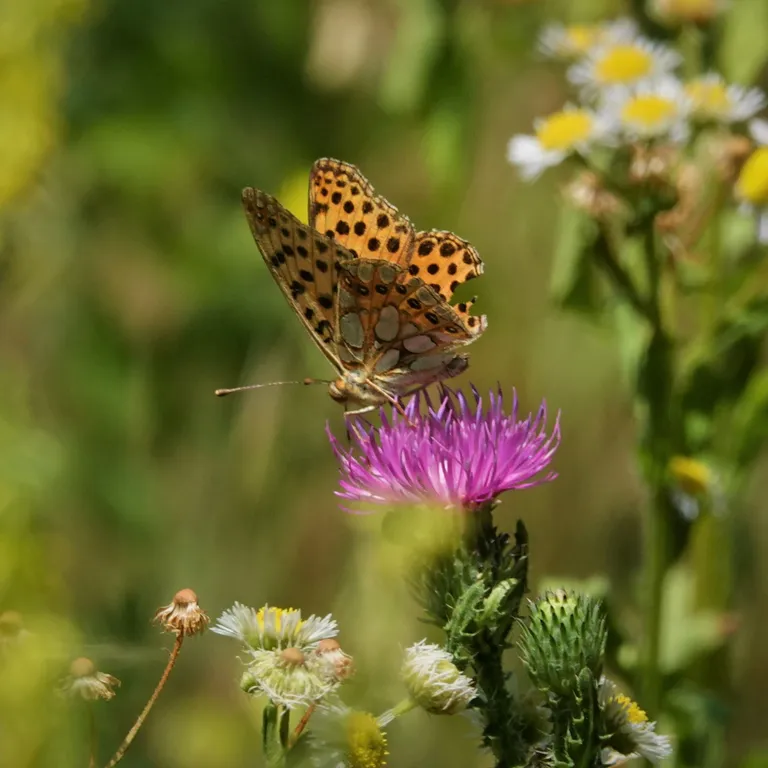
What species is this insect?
Issoria lathonia
